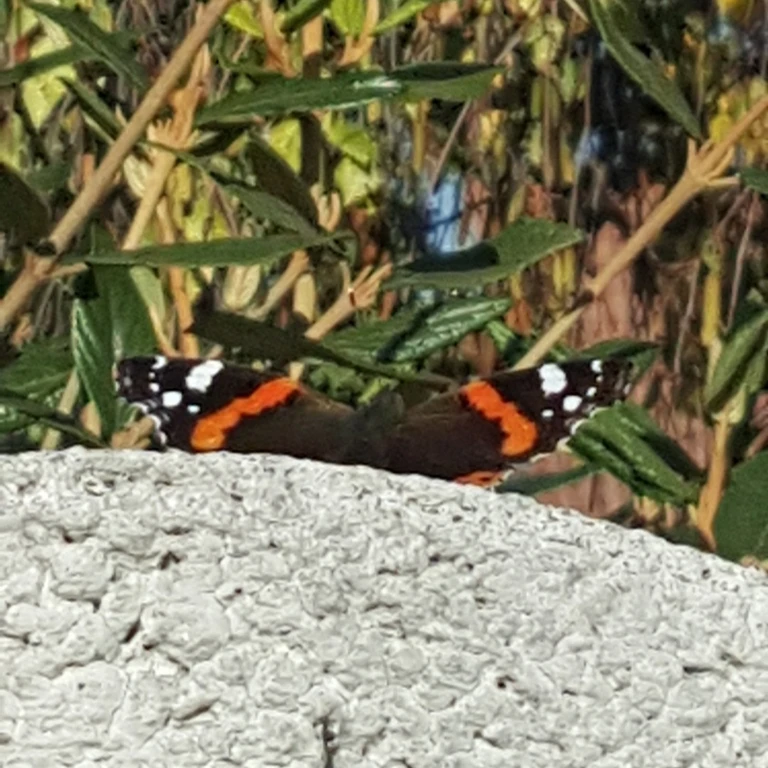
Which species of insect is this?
Vanessa atalanta
